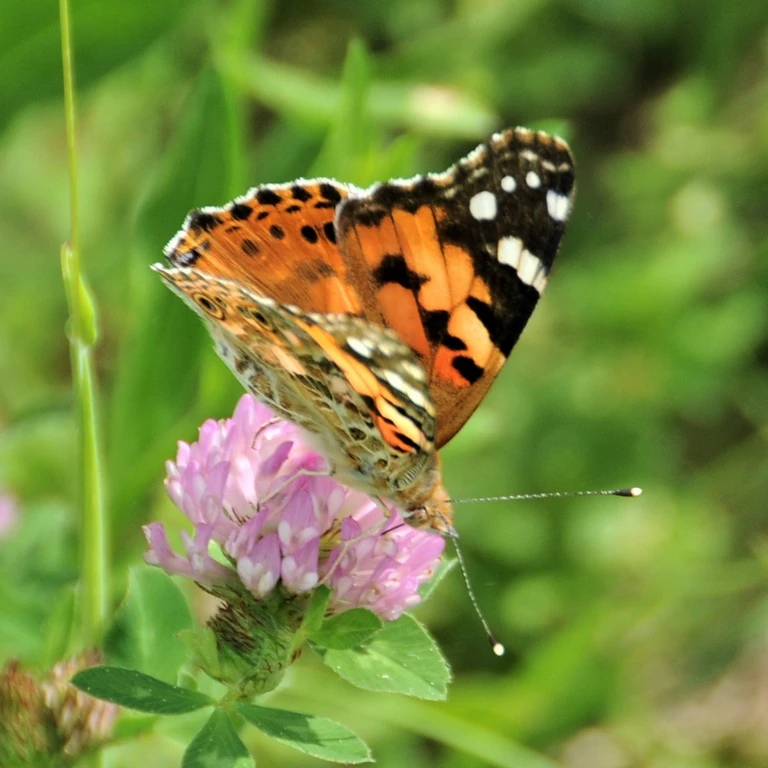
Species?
Vanessa cardui
